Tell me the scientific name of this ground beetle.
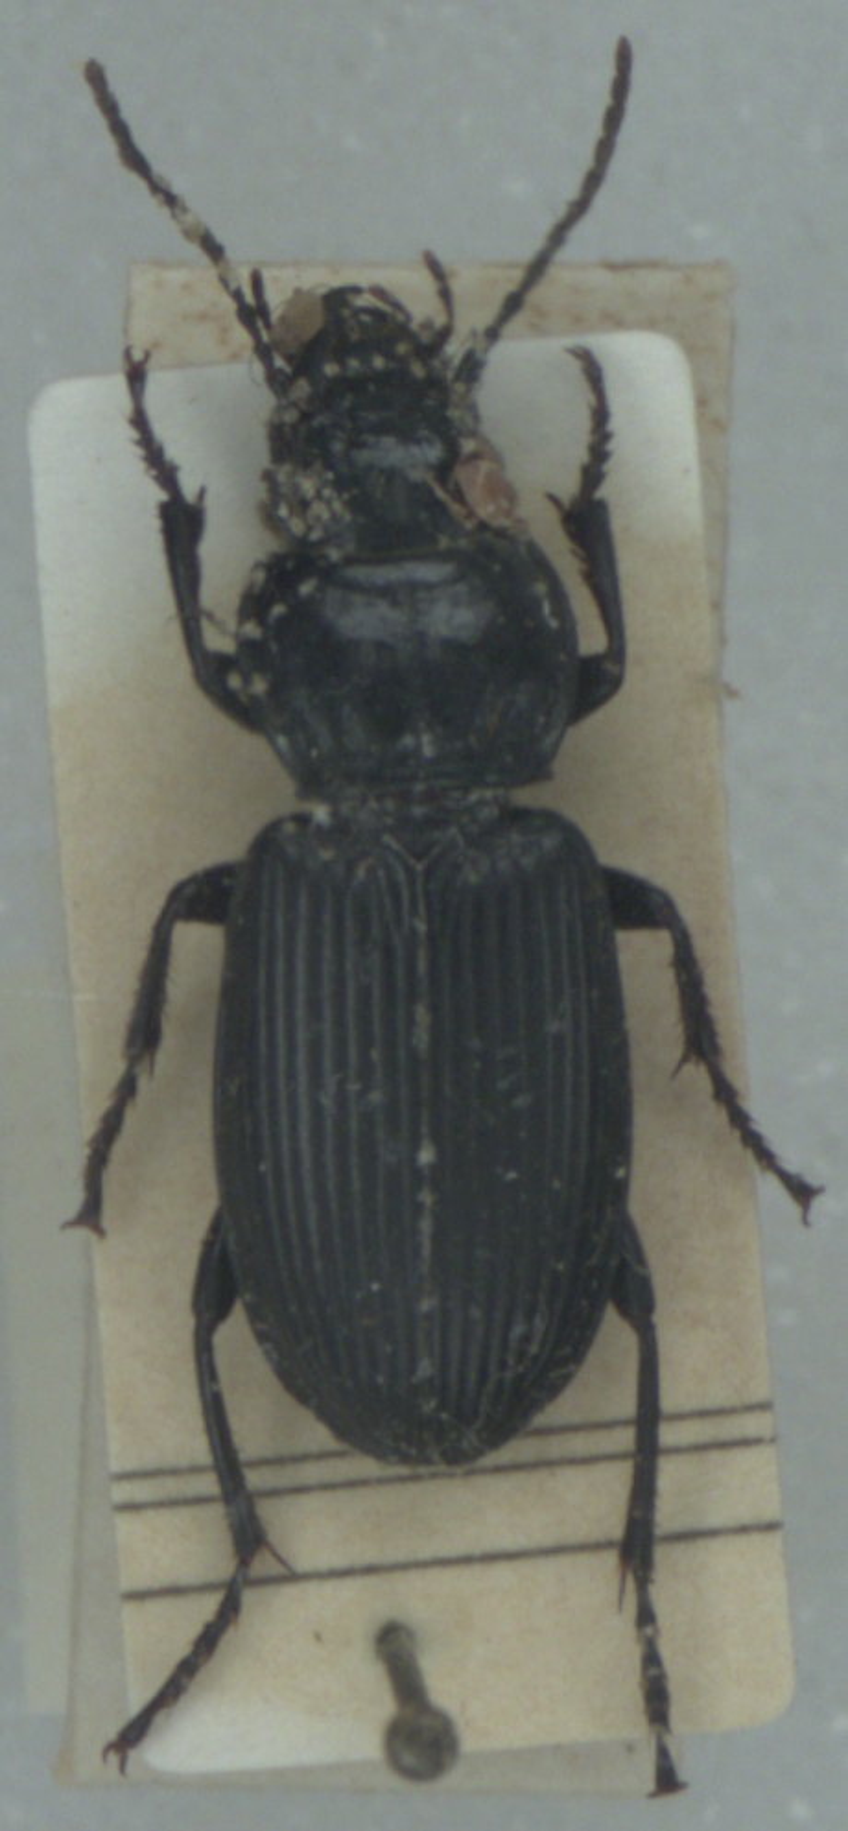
Pterostichus niger
